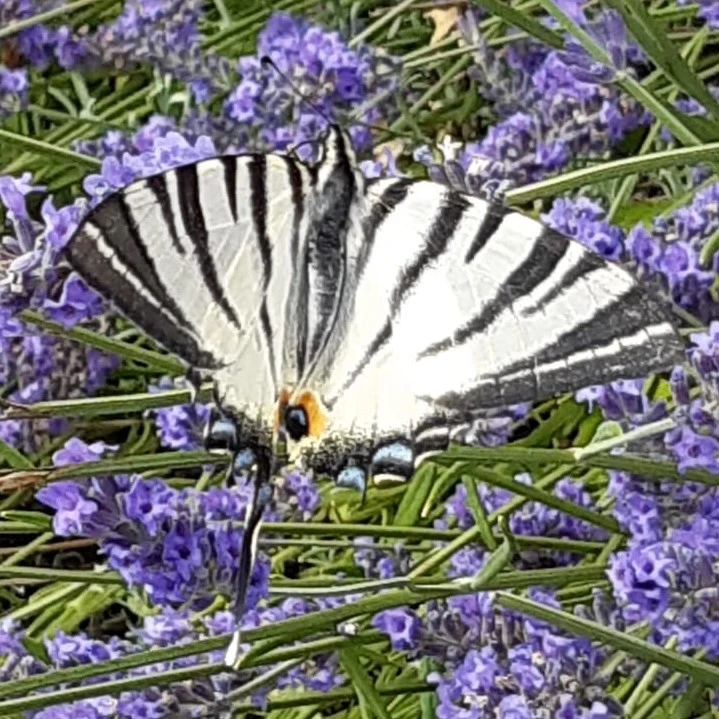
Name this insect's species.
Iphiclides podalirius
